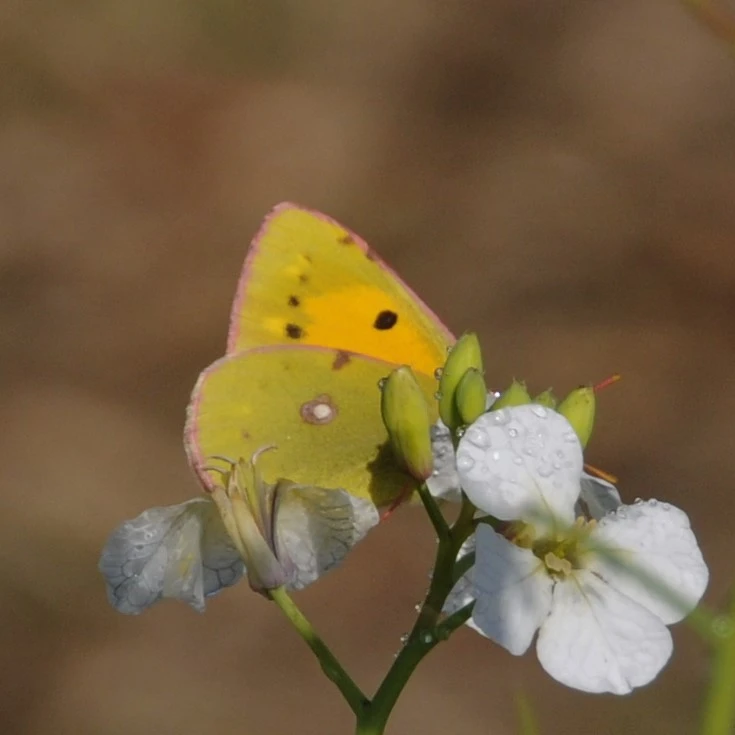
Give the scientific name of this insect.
Colias croceus
